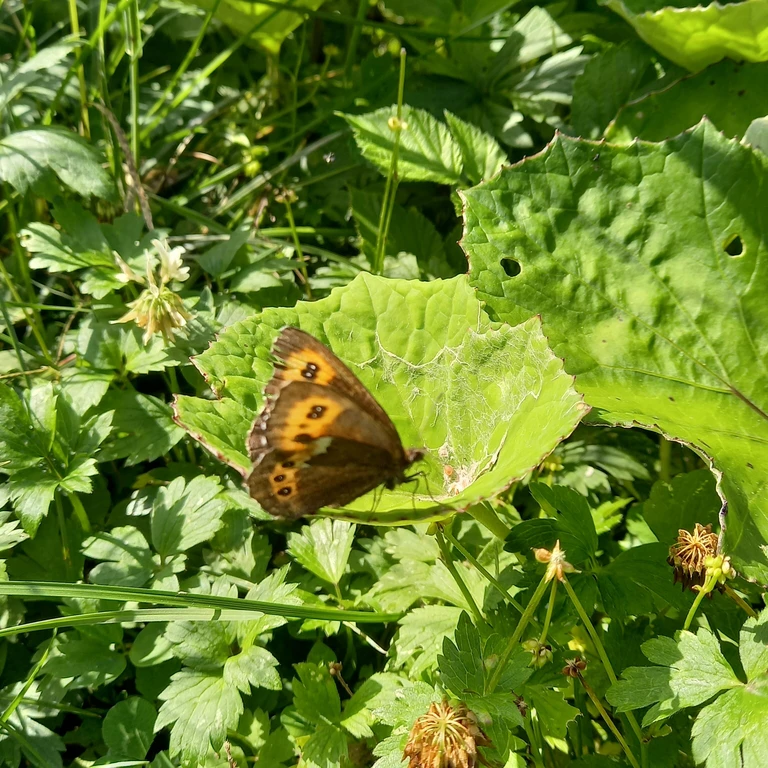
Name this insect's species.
Erebia ligea
